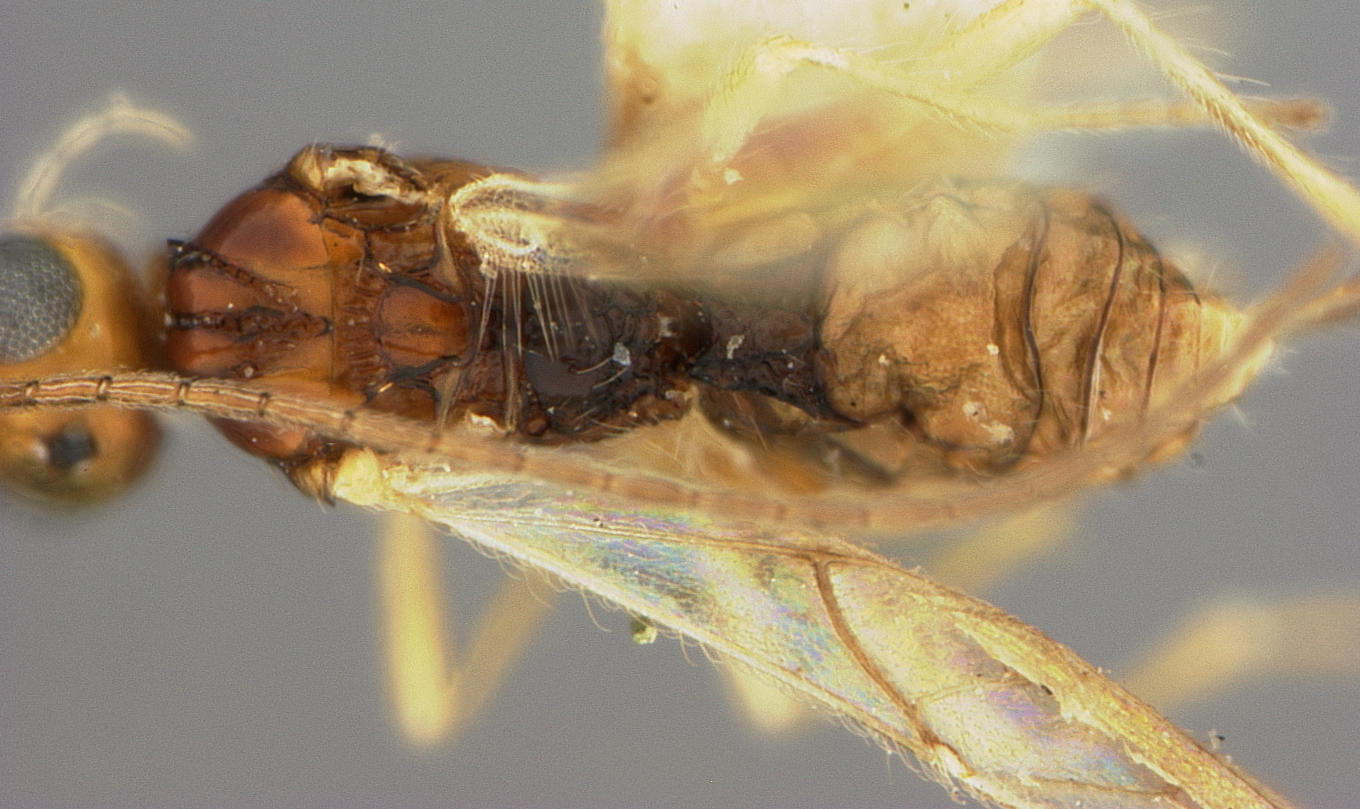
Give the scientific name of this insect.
Hormius albipes
